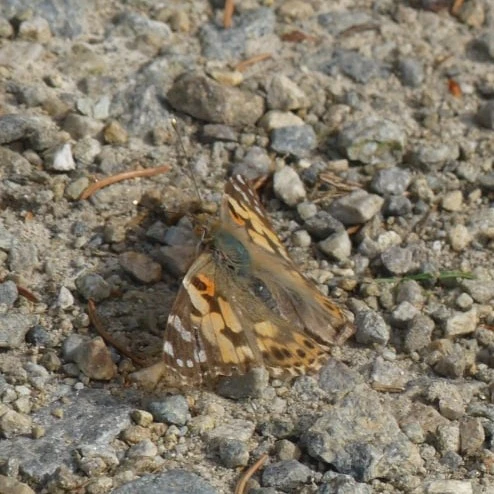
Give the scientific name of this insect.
Vanessa cardui
